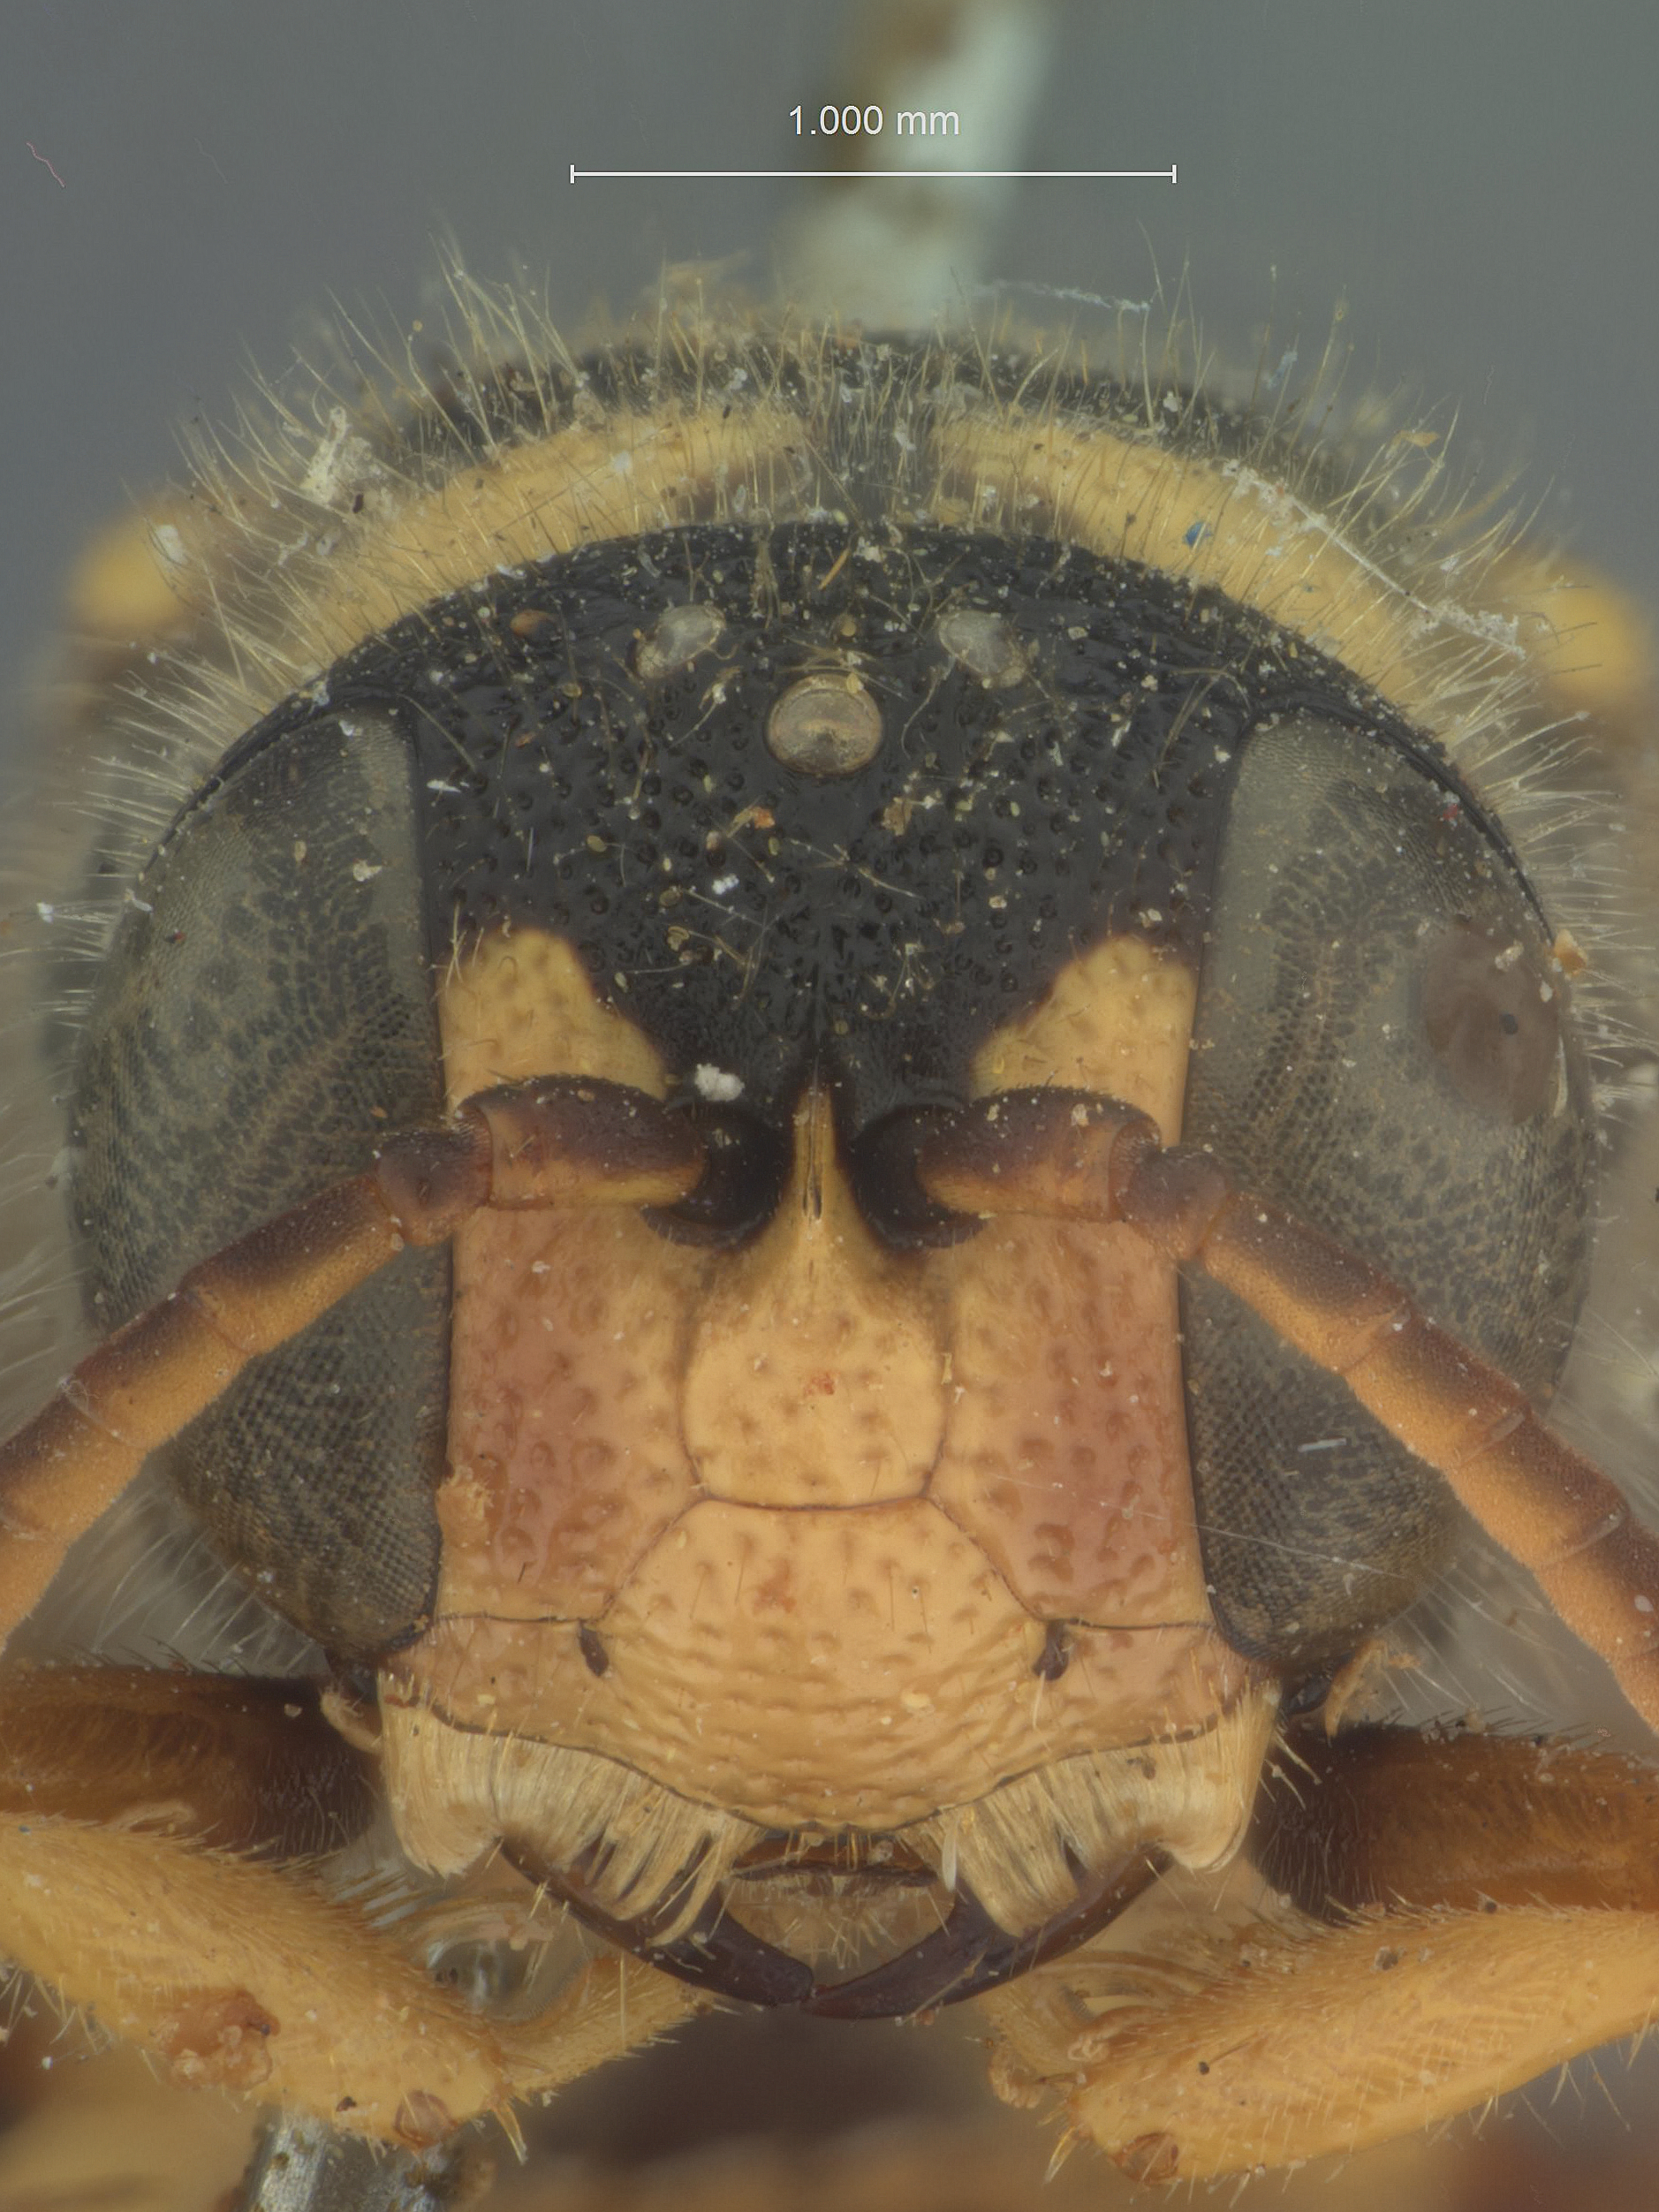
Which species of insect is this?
Cerceris jucunda
